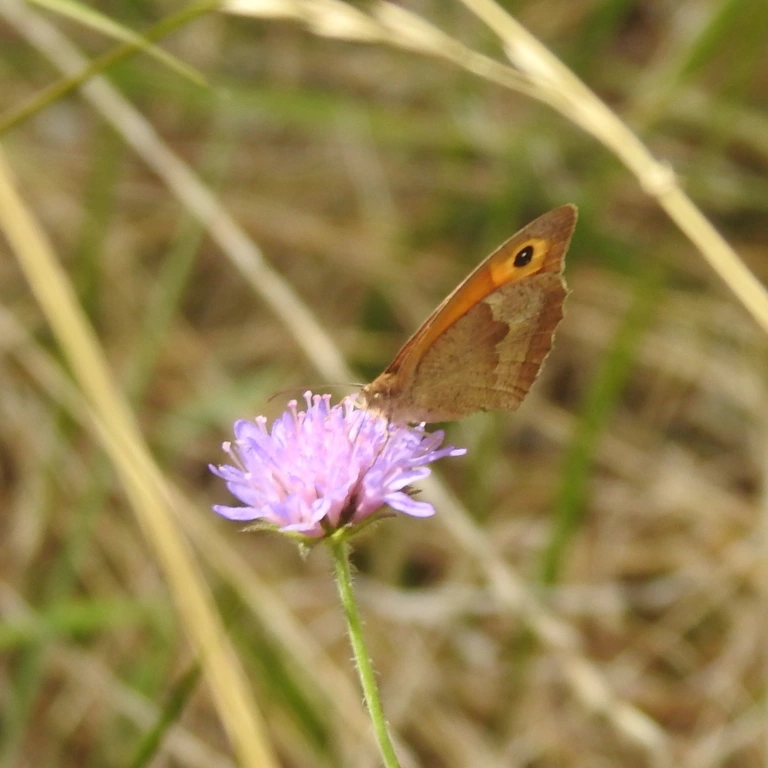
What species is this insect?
Maniola jurtina
